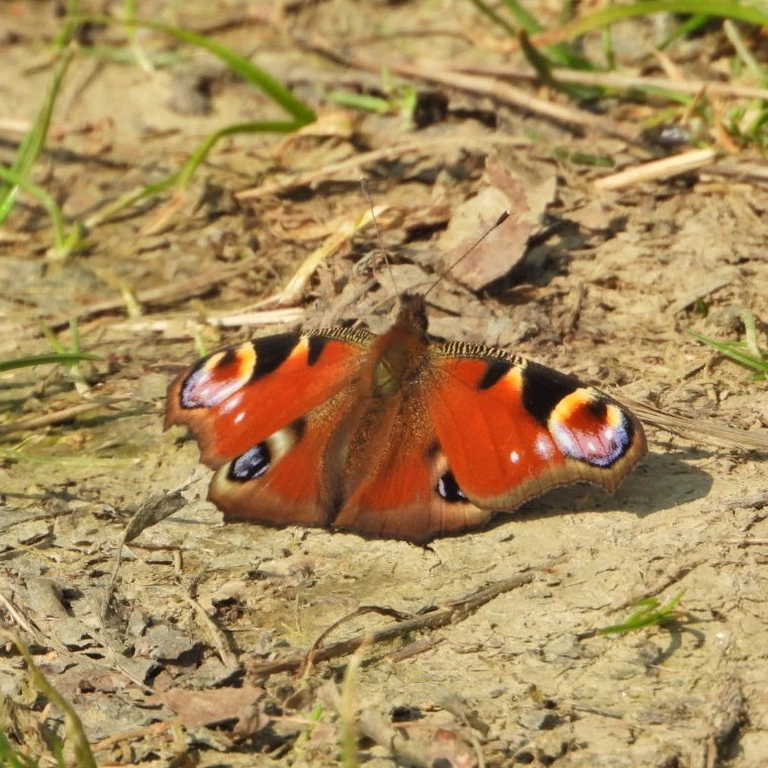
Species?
Aglais io
